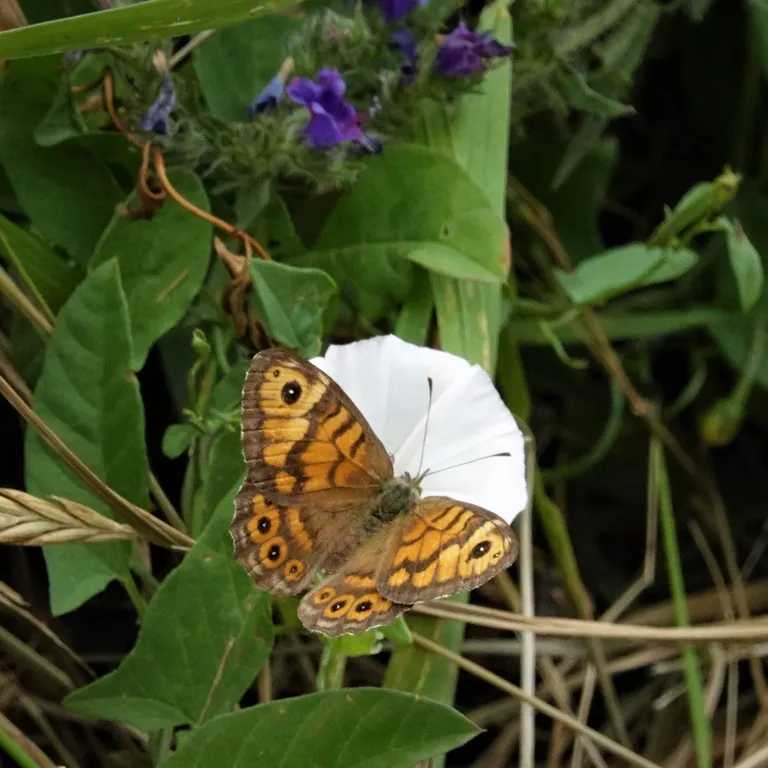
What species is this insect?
Lasiommata megera (also Pararge megera)
